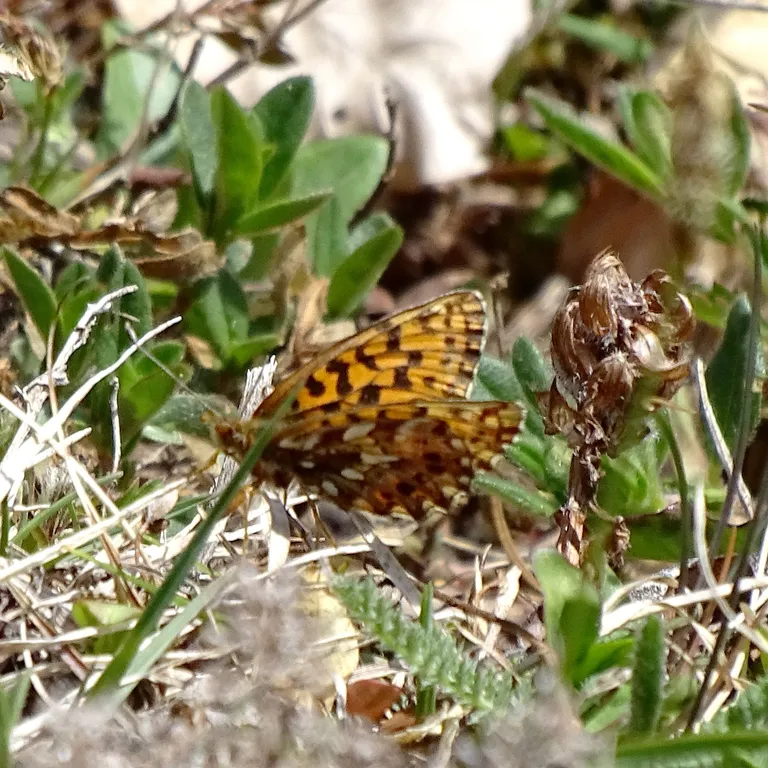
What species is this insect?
Boloria dia
